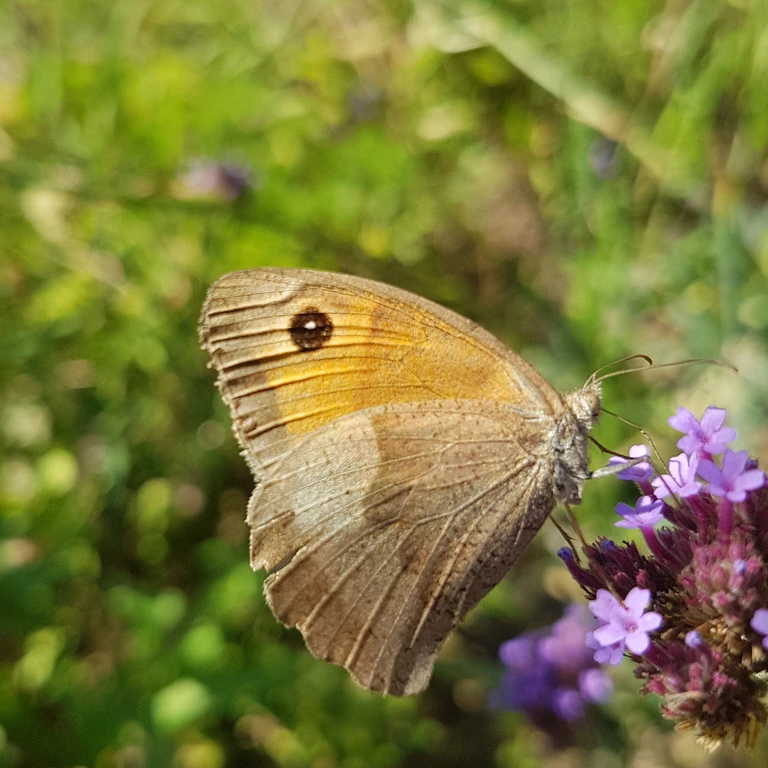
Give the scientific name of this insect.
Maniola jurtina
